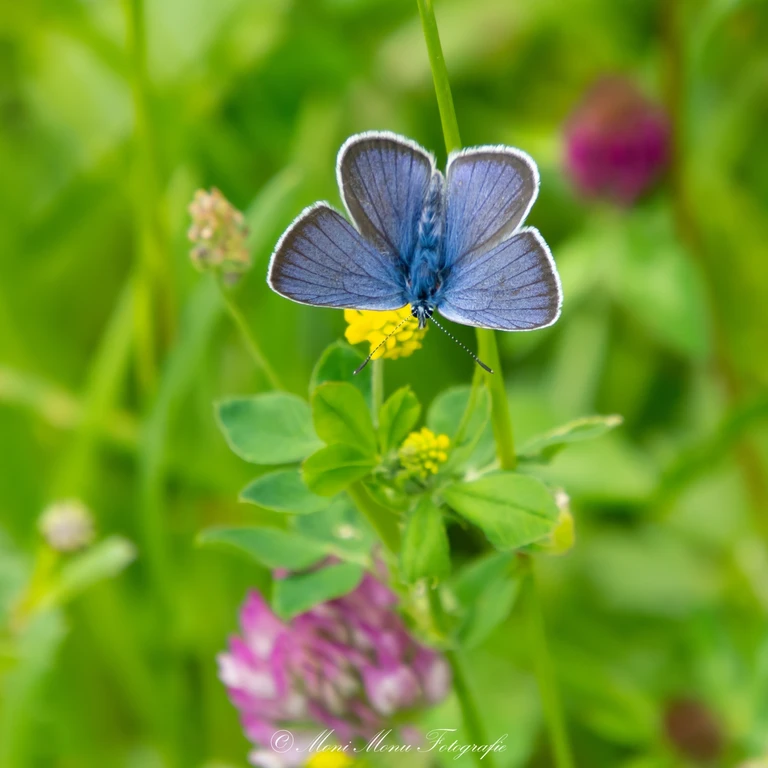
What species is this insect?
Cyaniris semiargus
